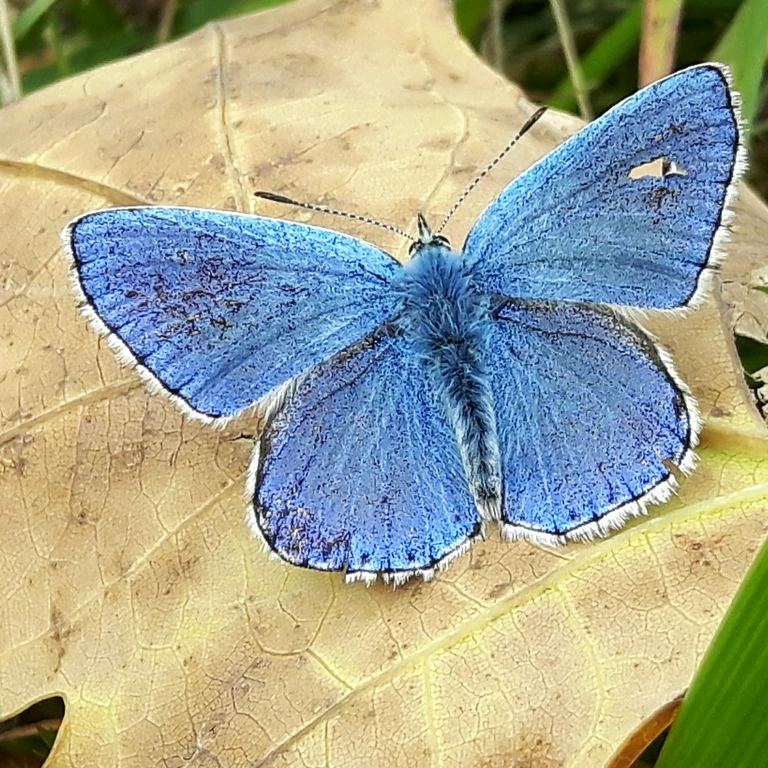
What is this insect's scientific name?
Lysandra bellargus
